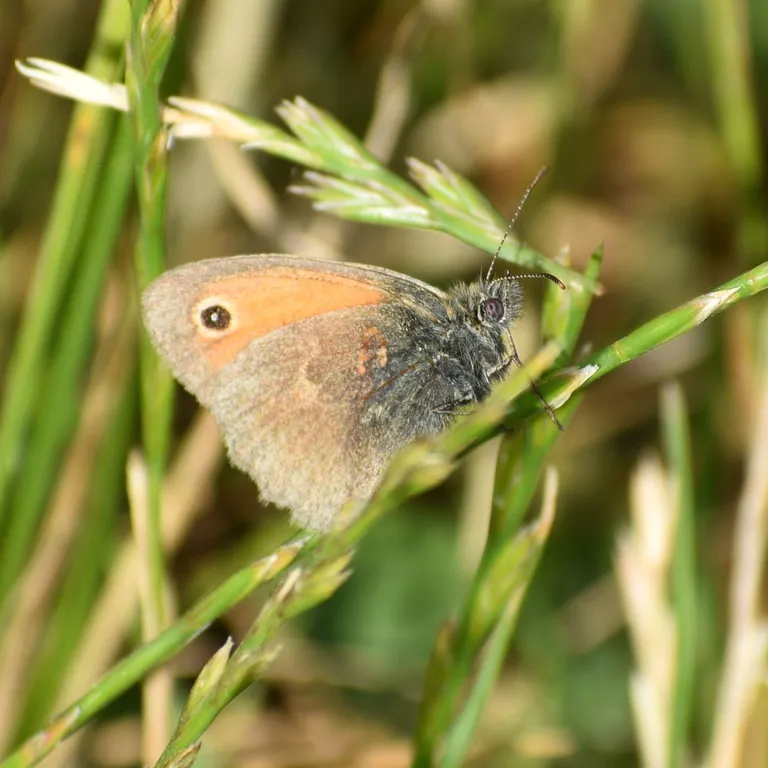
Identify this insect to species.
Coenonympha pamphilus
